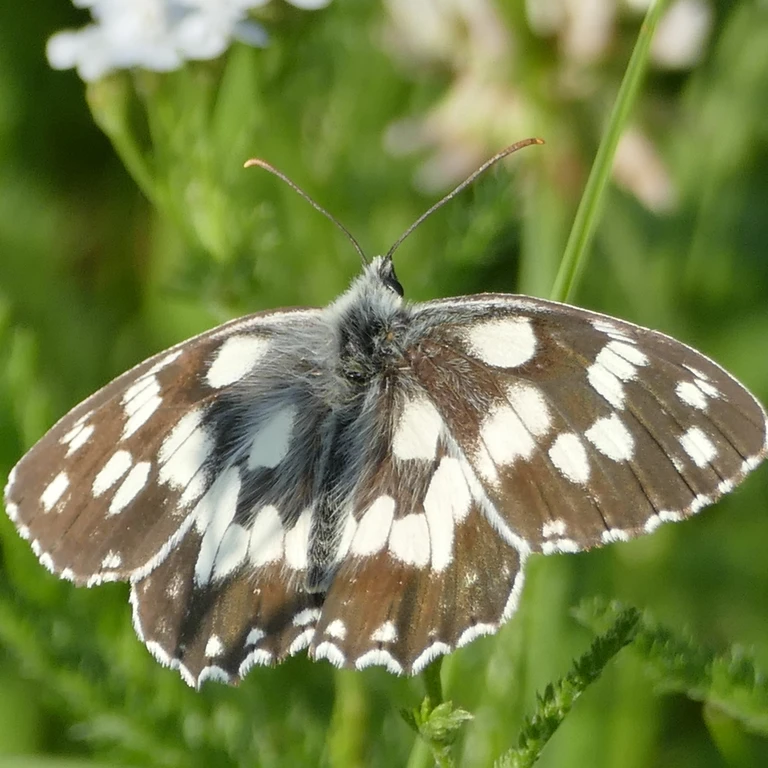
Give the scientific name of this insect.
Melanargia galathea
